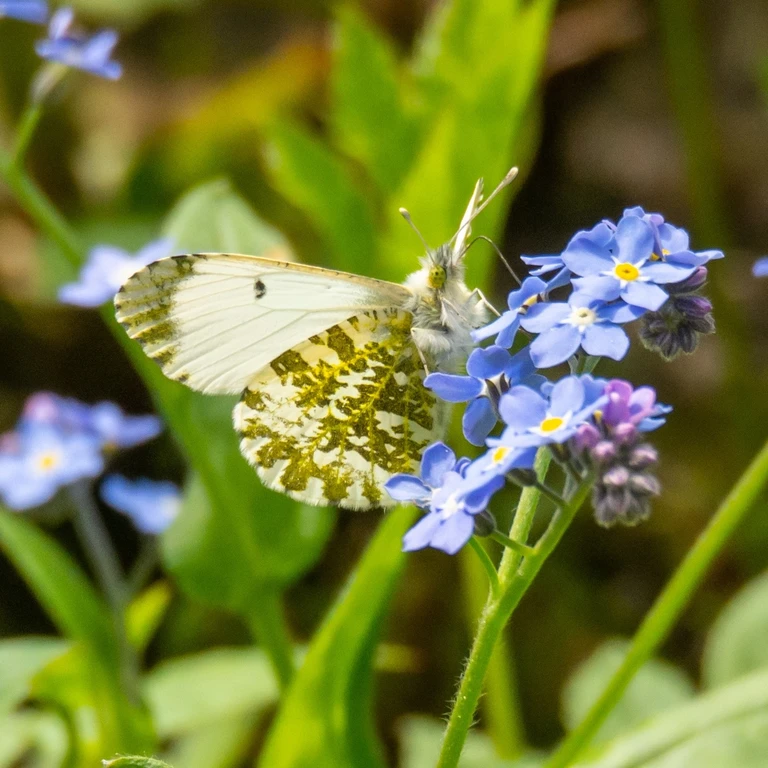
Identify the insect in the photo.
Anthocharis cardamines
